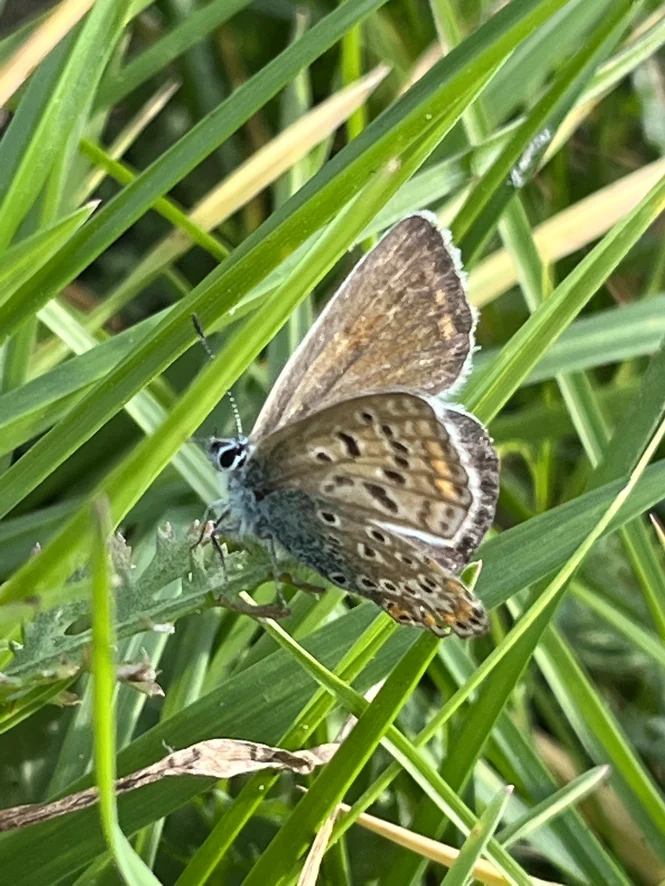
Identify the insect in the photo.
Polyommatus icarus
